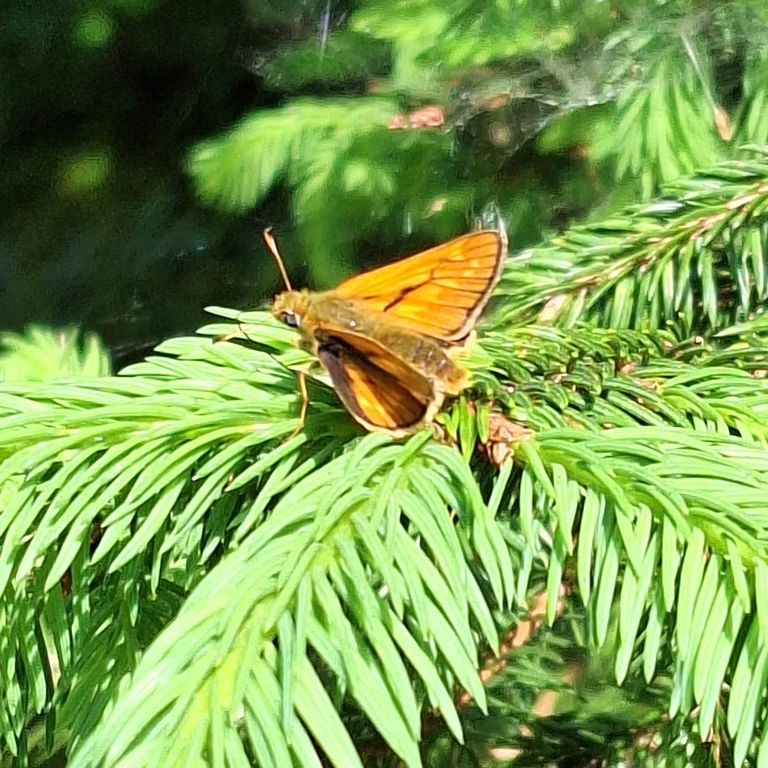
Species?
Ochlodes sylvanus (also Ochlodes venata)
